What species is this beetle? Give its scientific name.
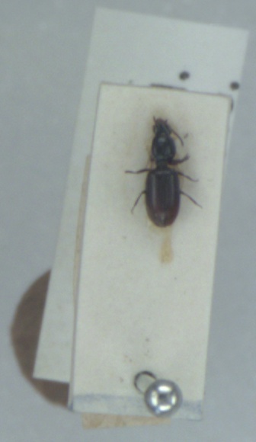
Dyschirius salinus
